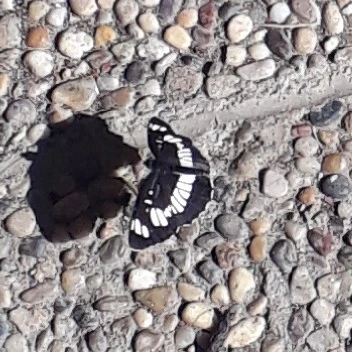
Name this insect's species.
Neptis rivularis
